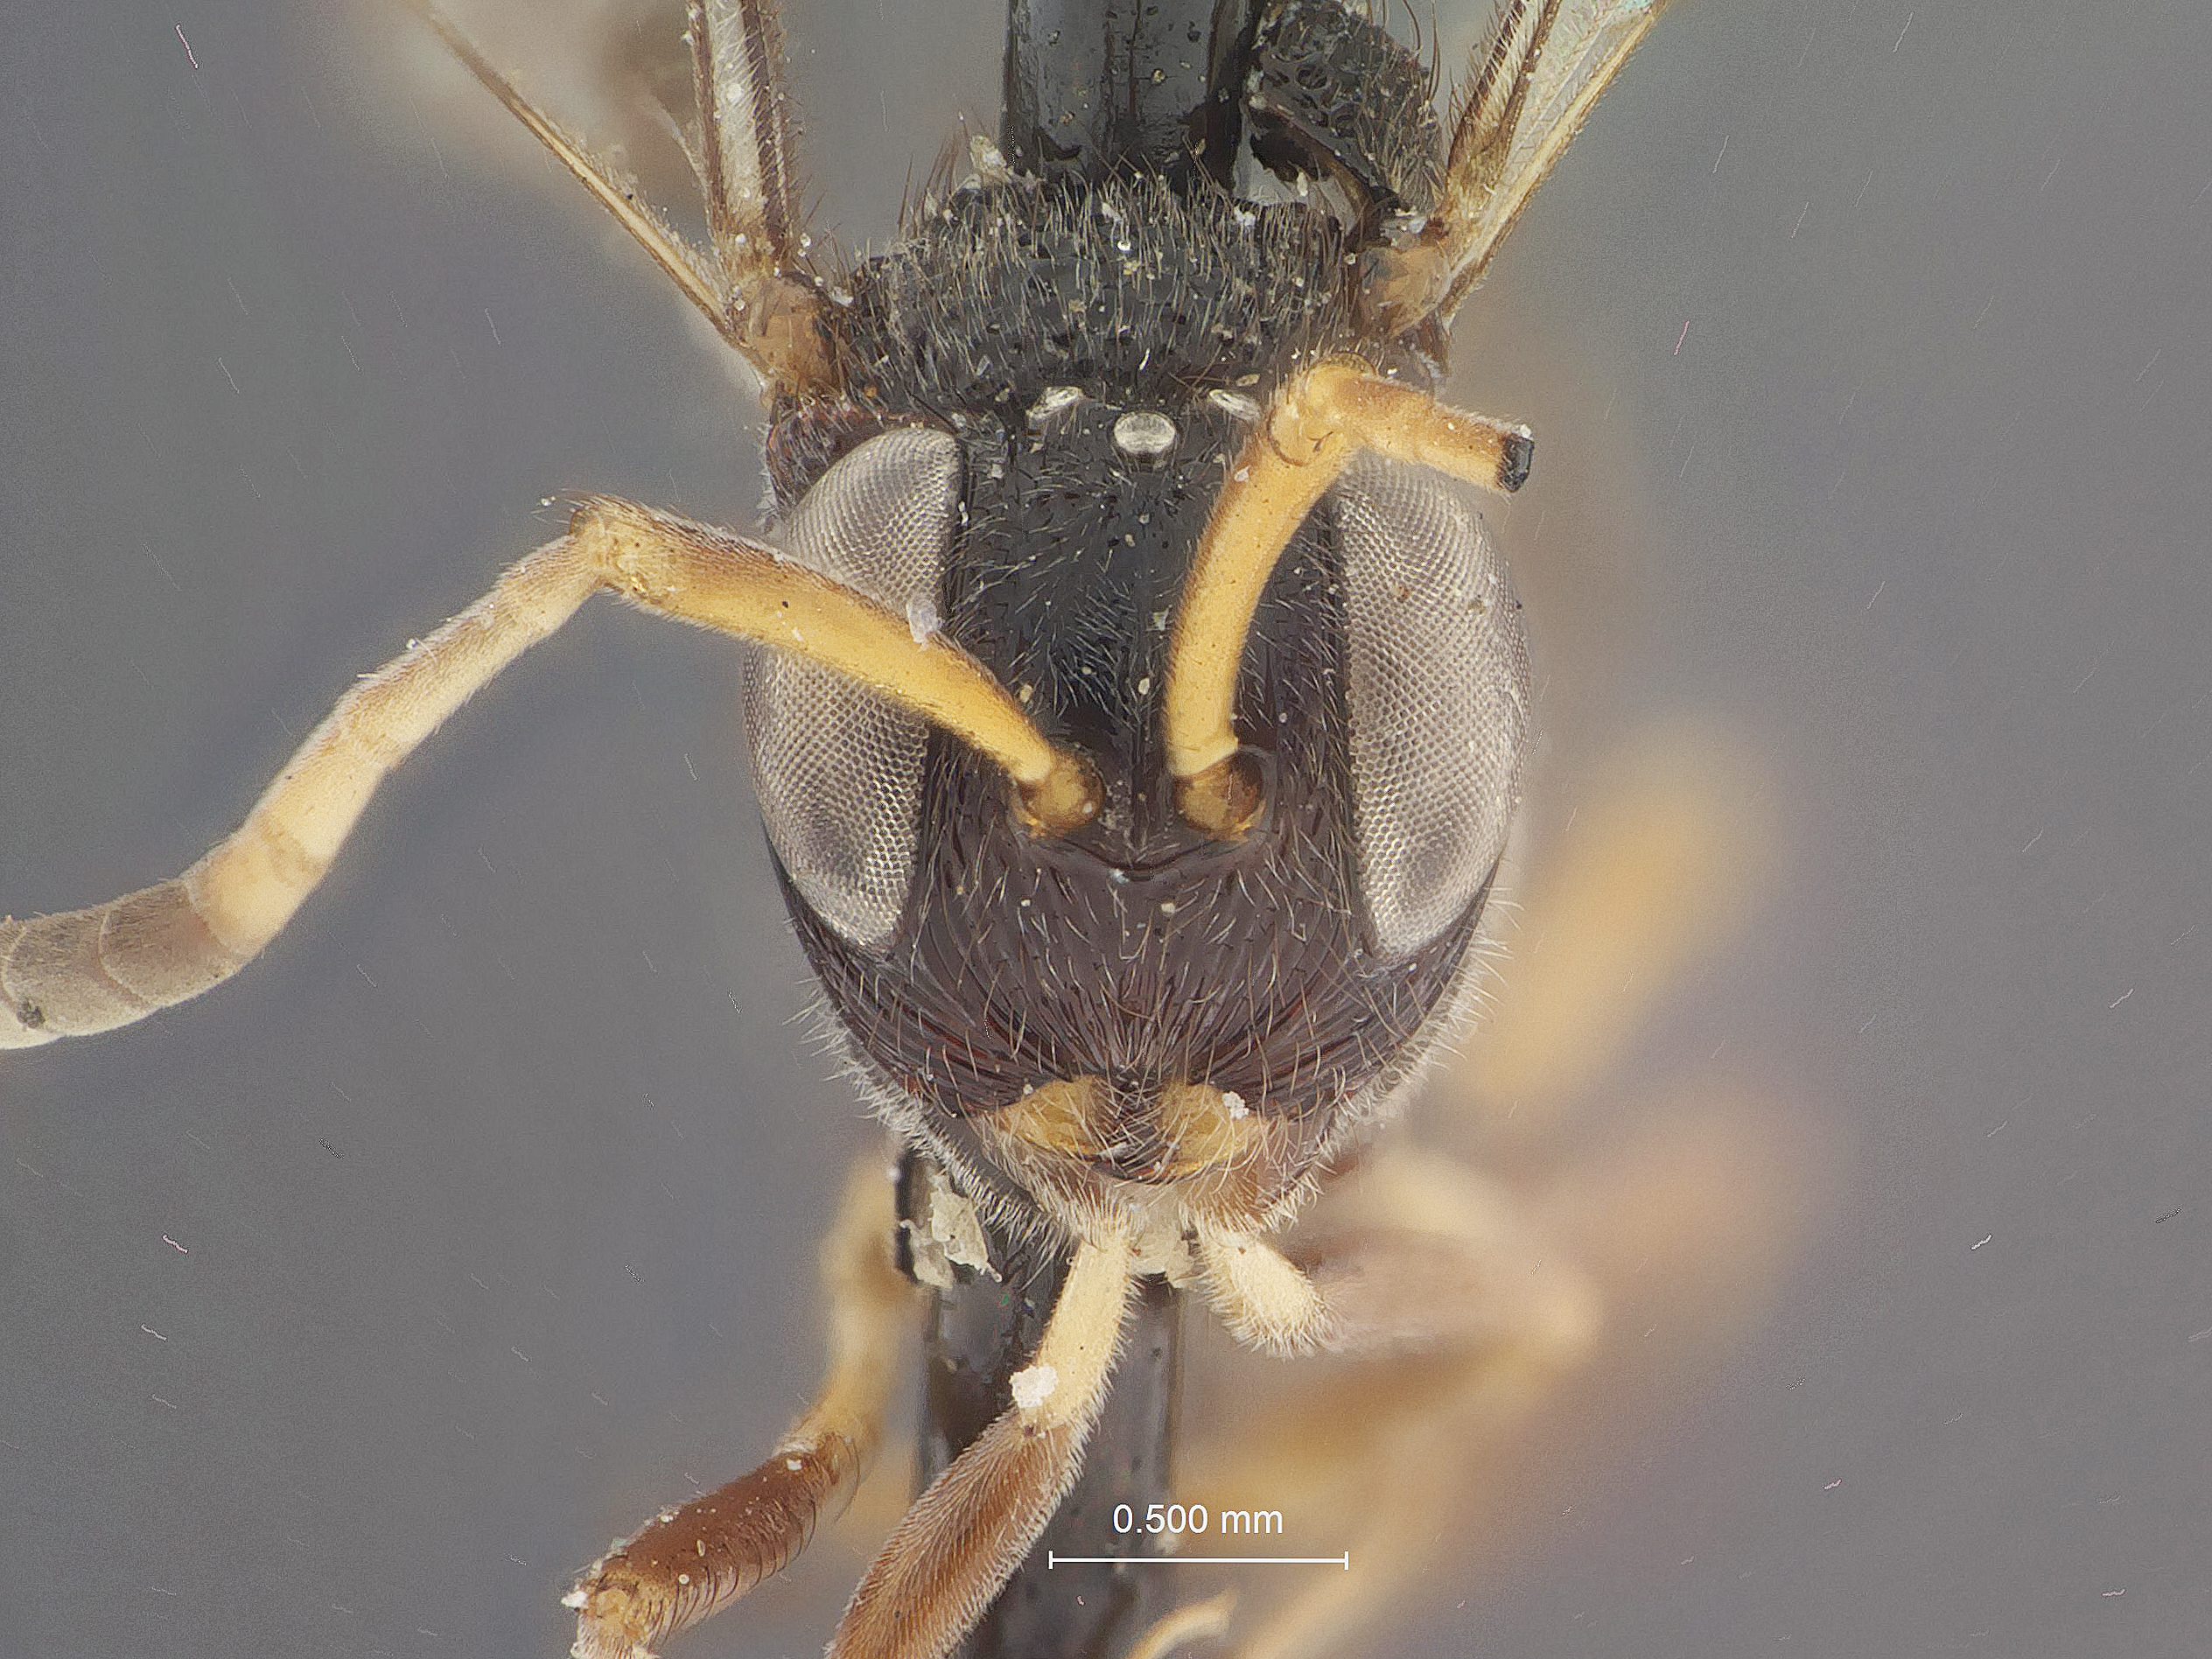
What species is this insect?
Evania annulipes
